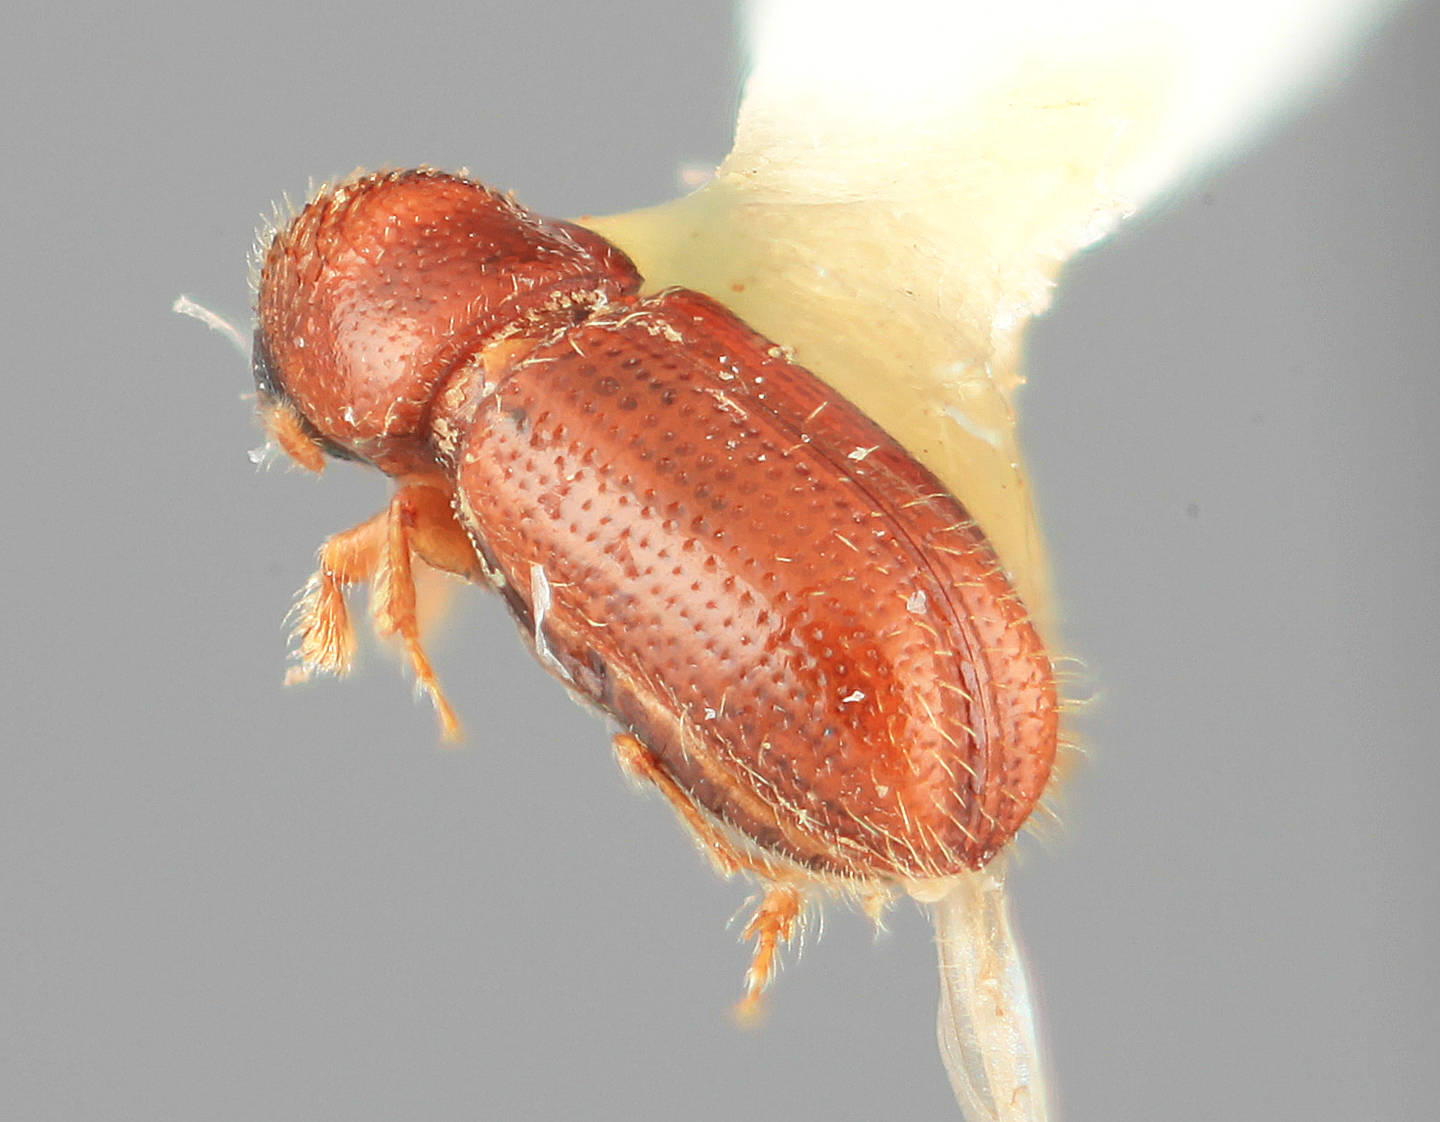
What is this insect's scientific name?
Pityophthorus molestus
